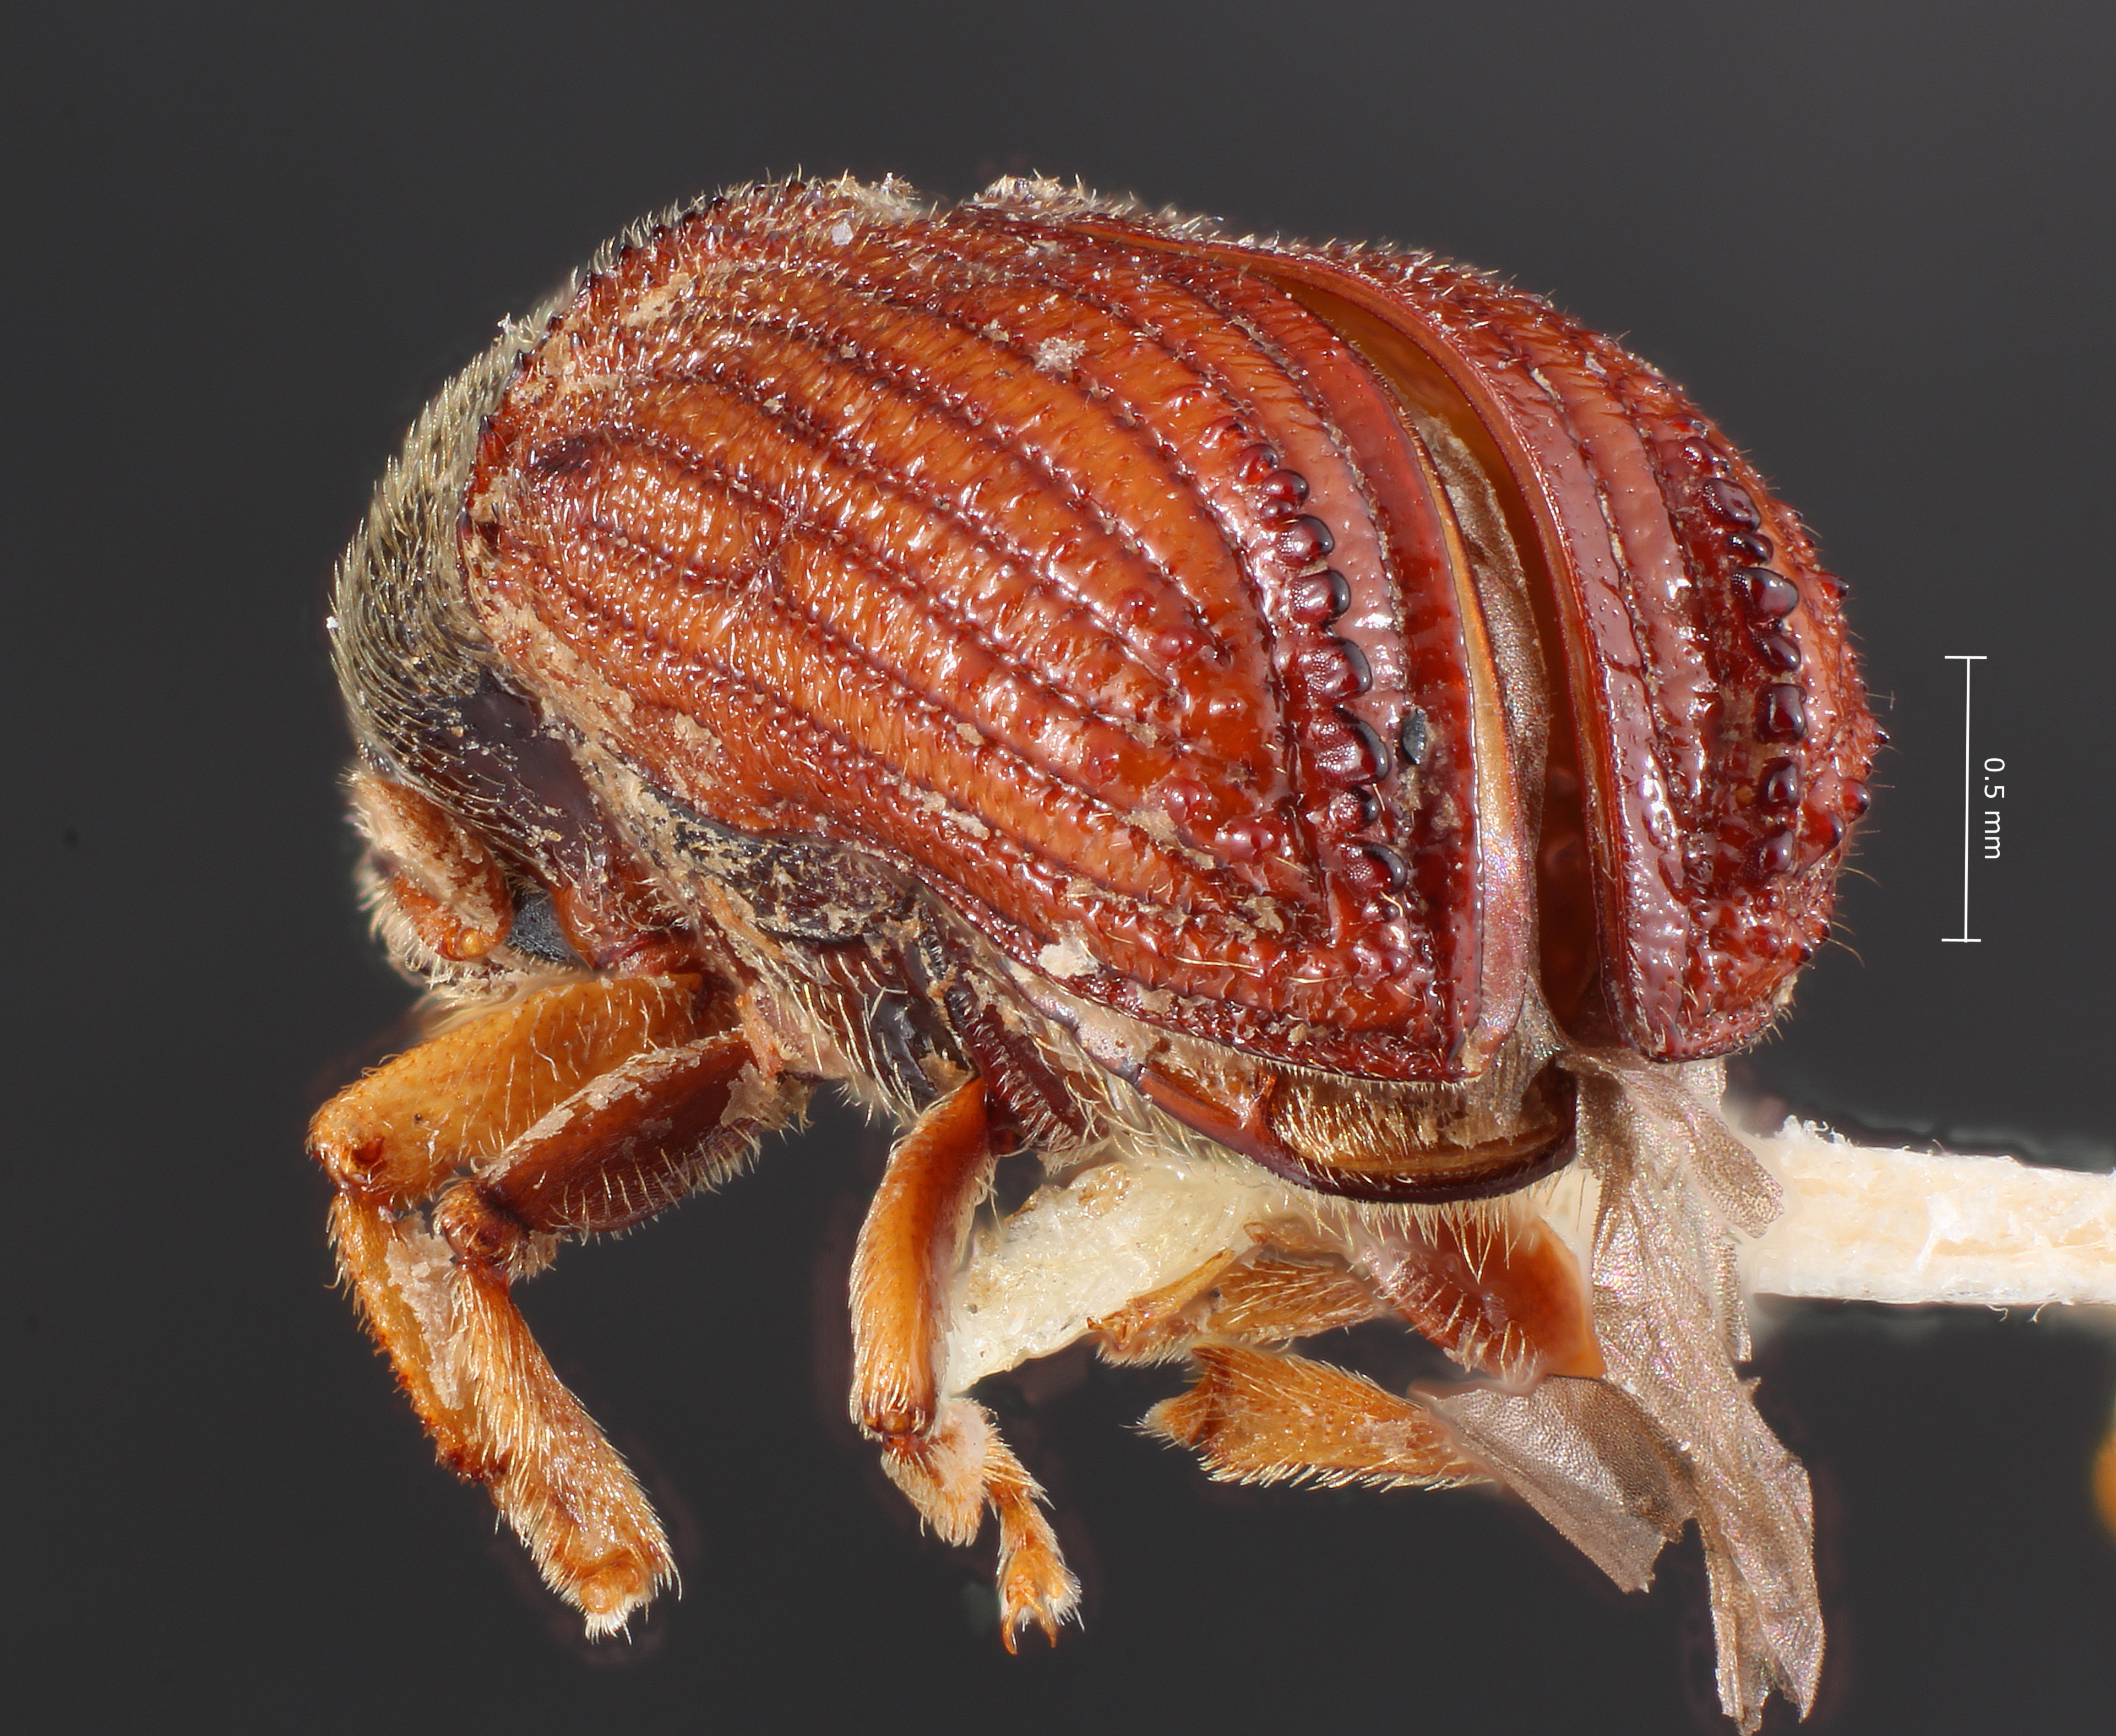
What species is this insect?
Phloeosinus squamosus
